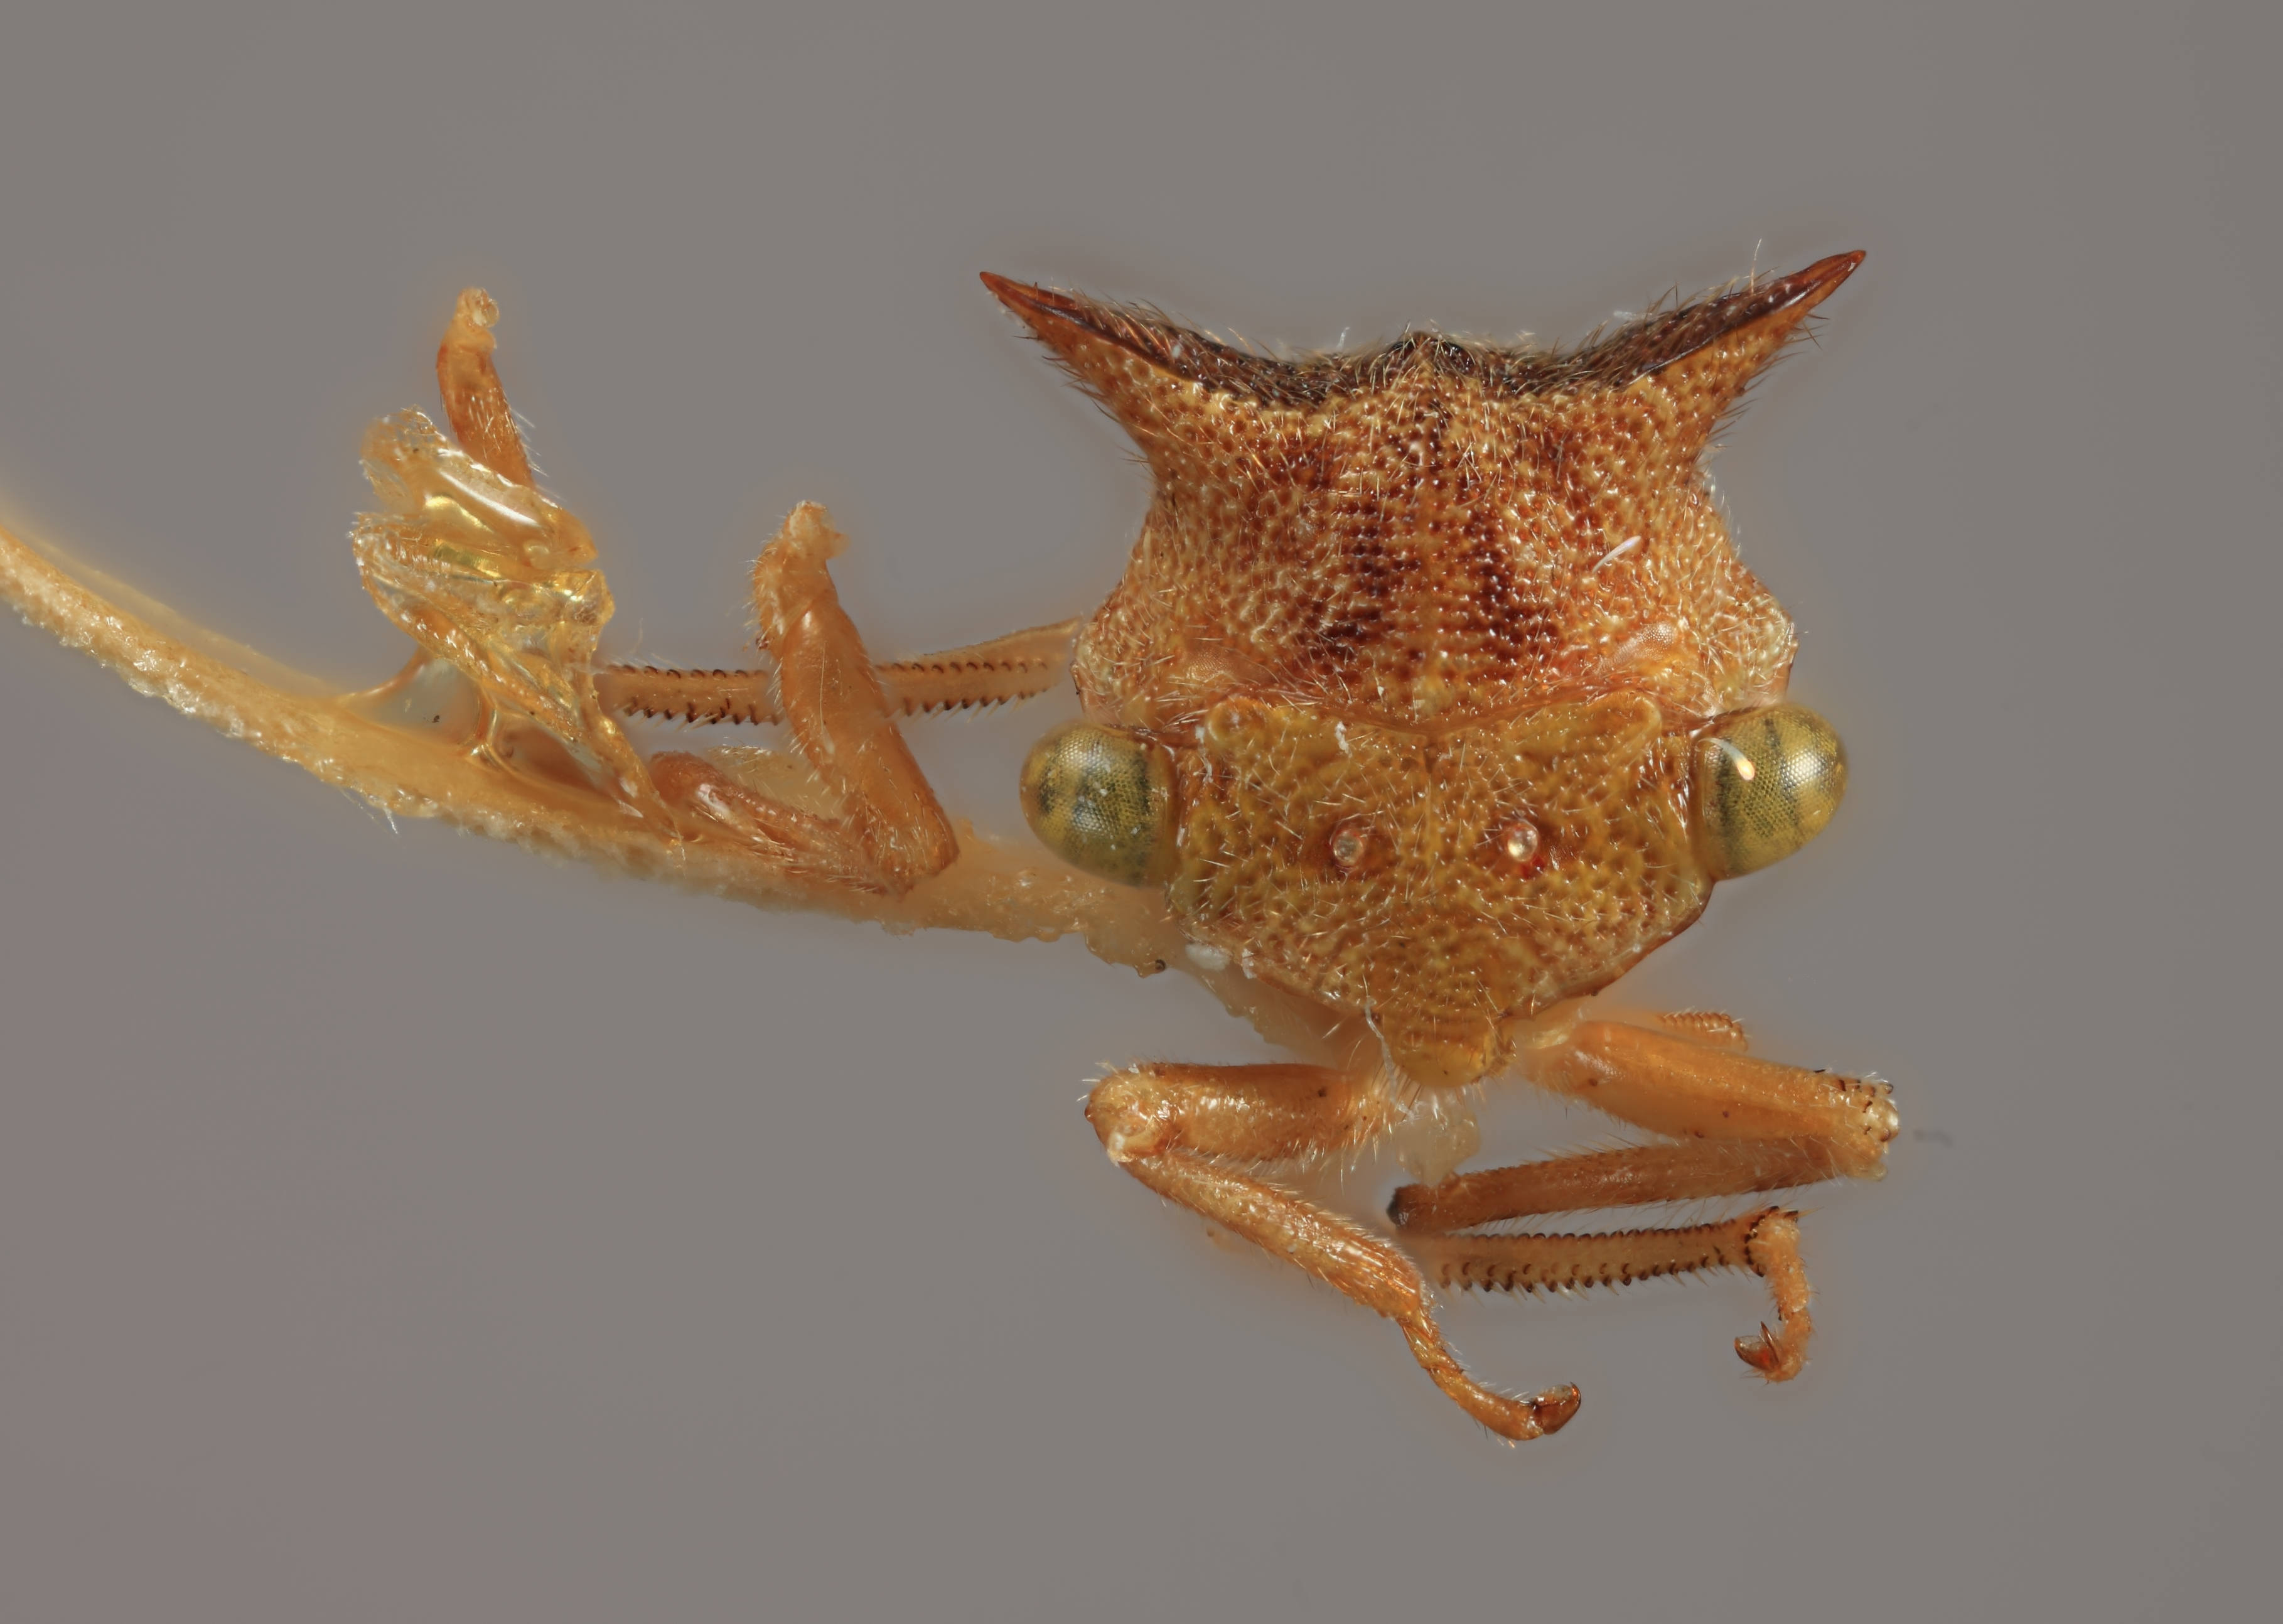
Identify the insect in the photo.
Tolania vitocensis
